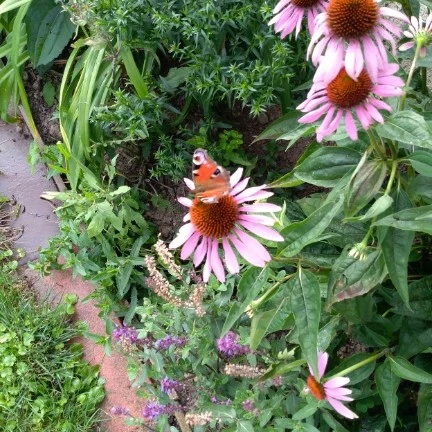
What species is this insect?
Aglais io
